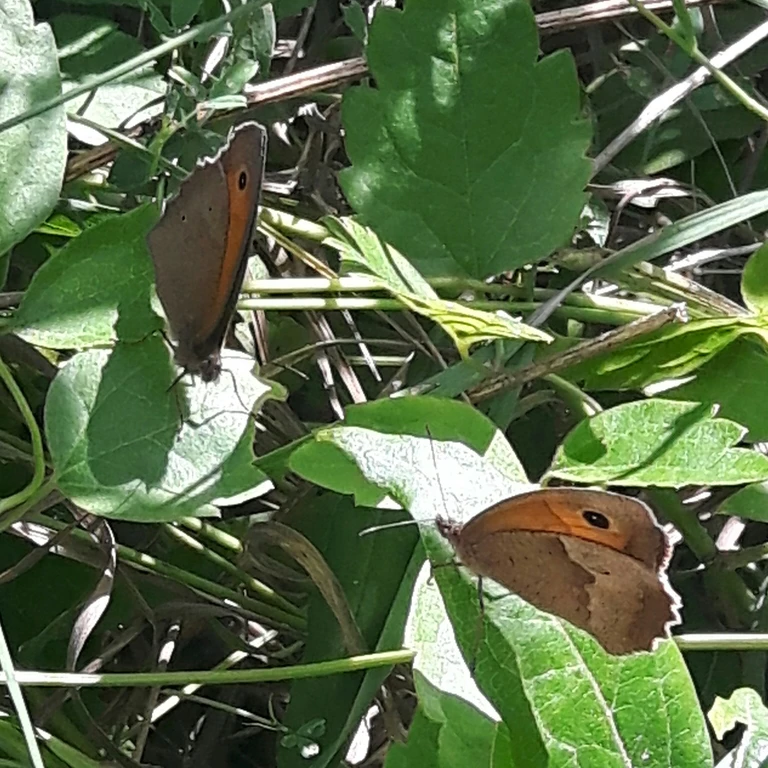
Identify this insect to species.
Maniola jurtina
